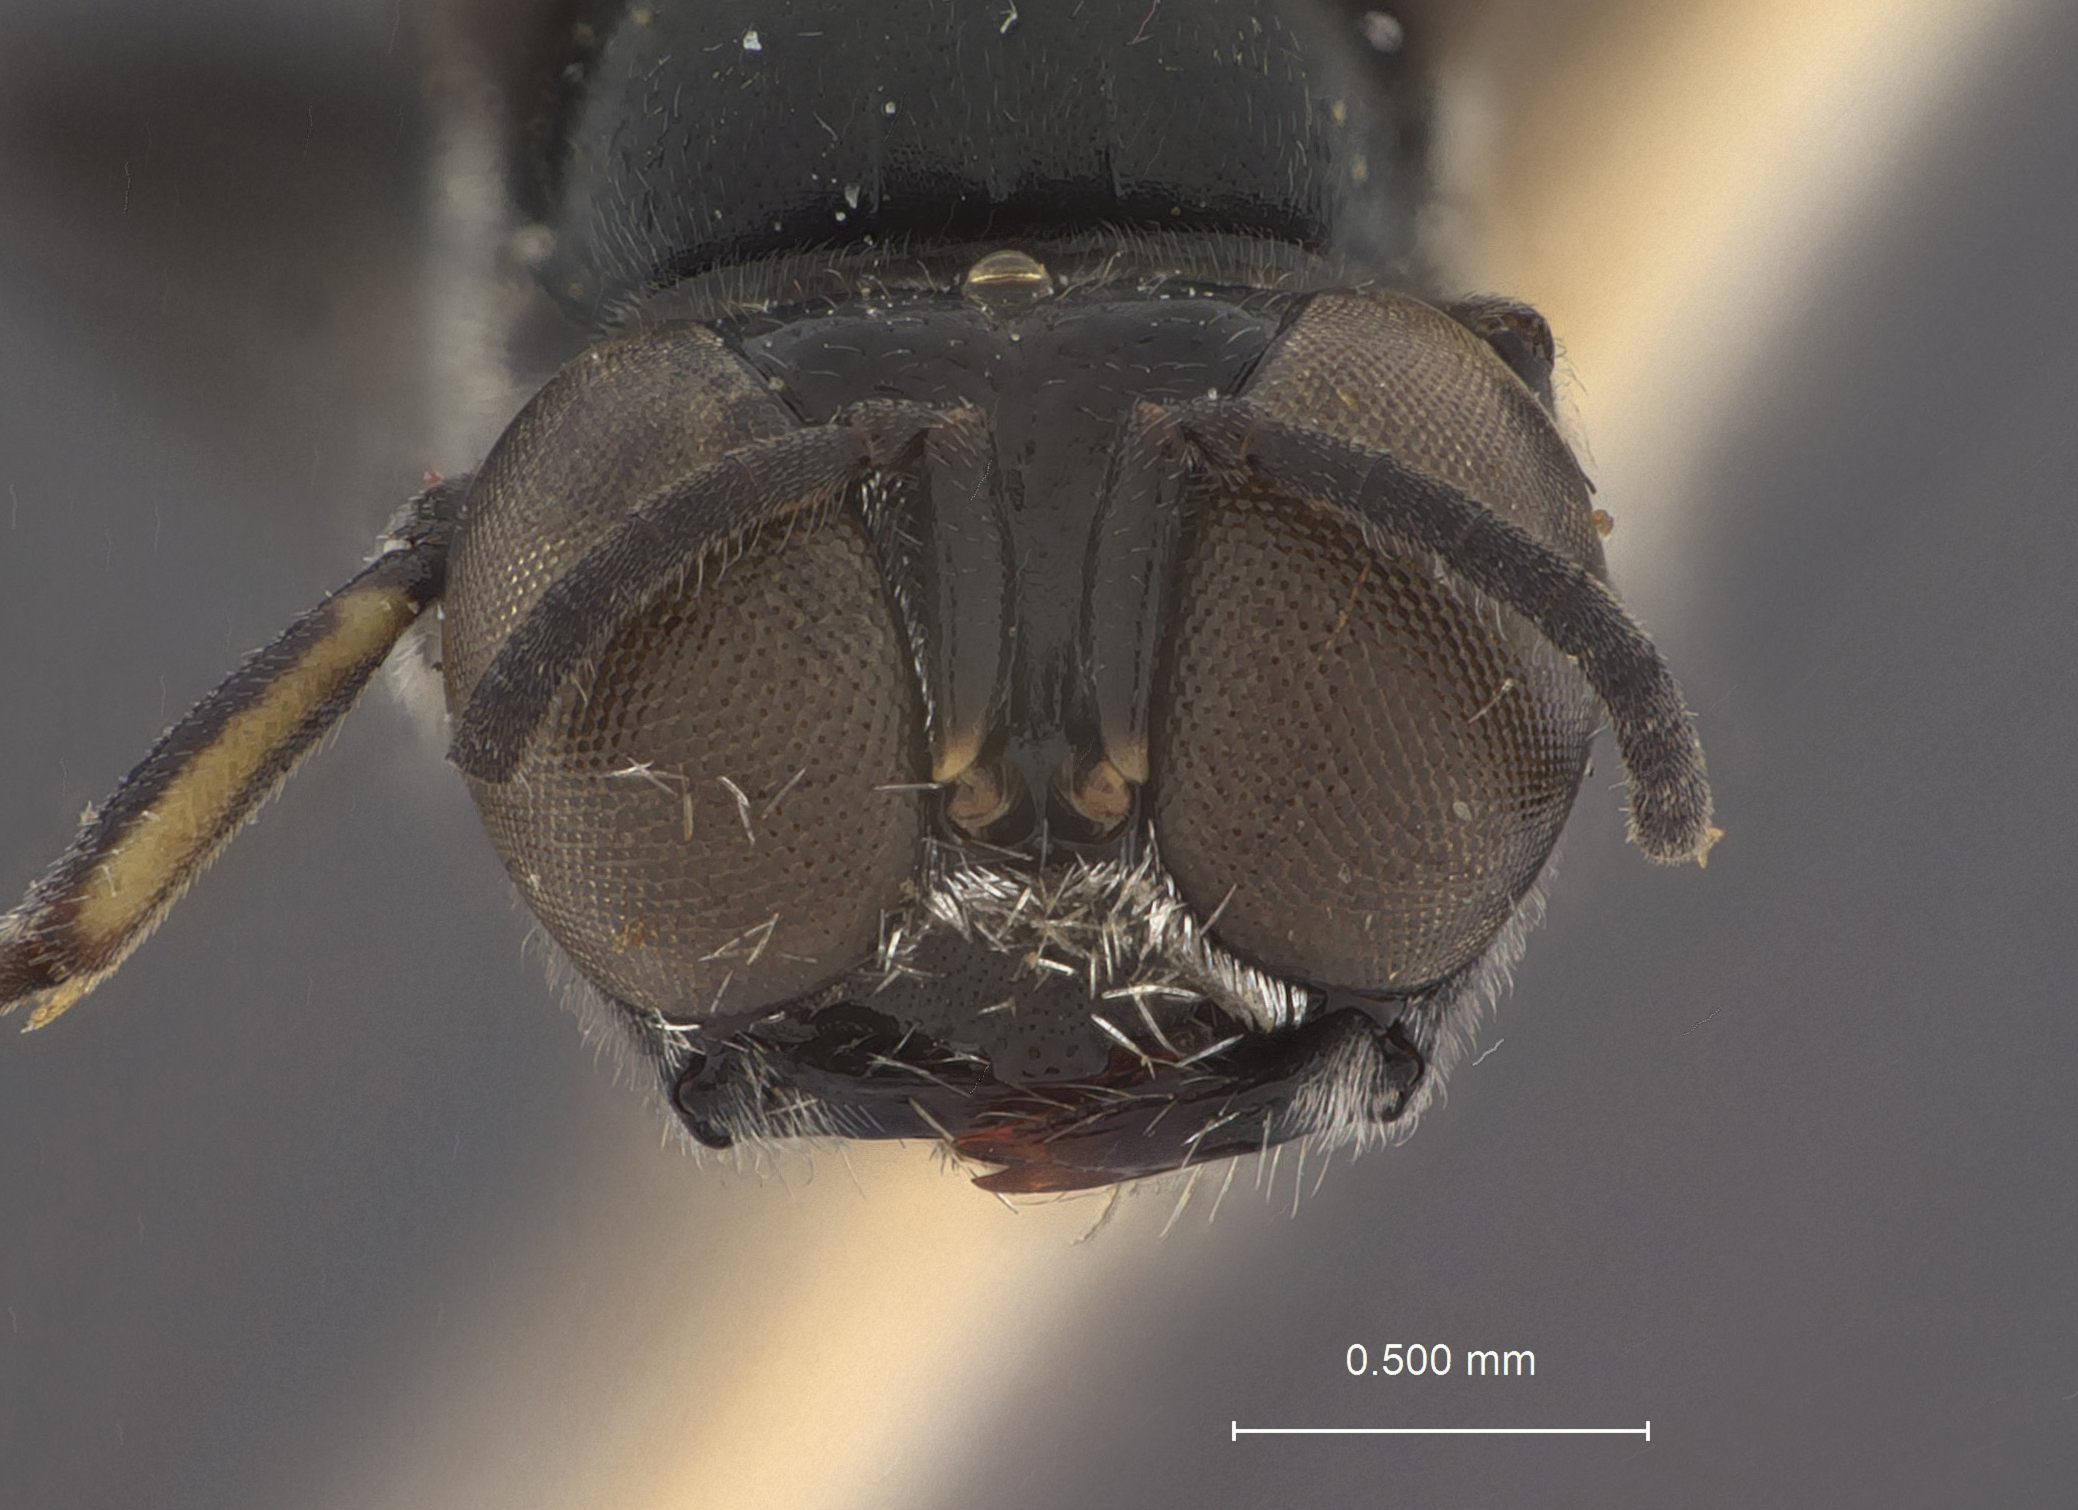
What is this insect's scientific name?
Crossocerus tsuifengensis
